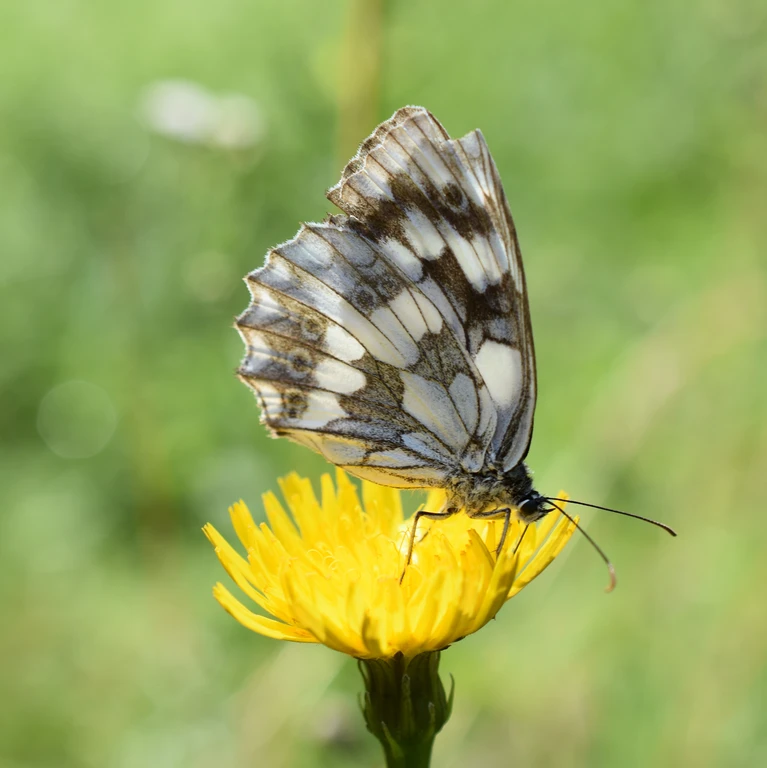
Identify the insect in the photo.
Melanargia galathea
